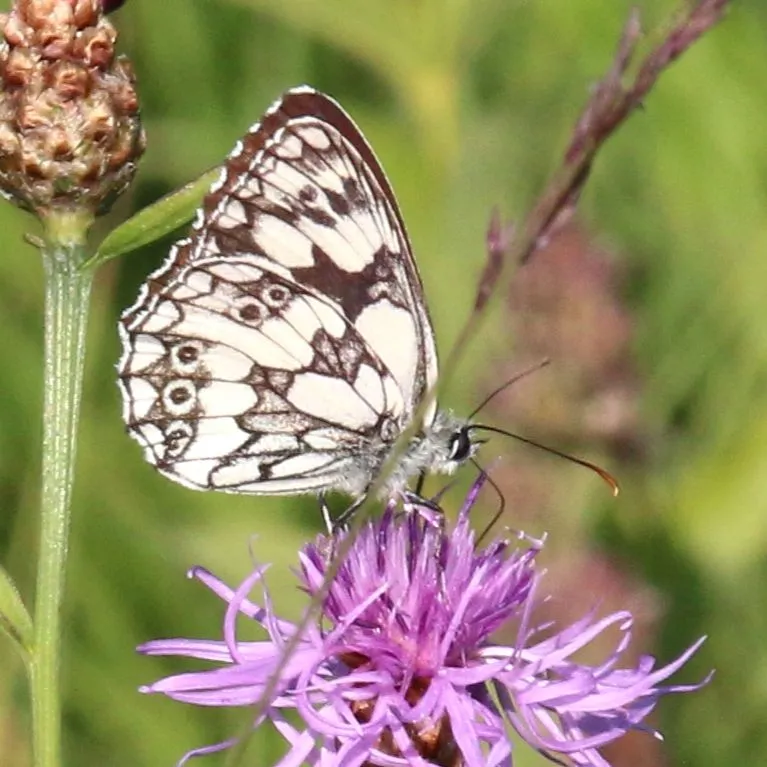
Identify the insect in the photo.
Melanargia galathea
